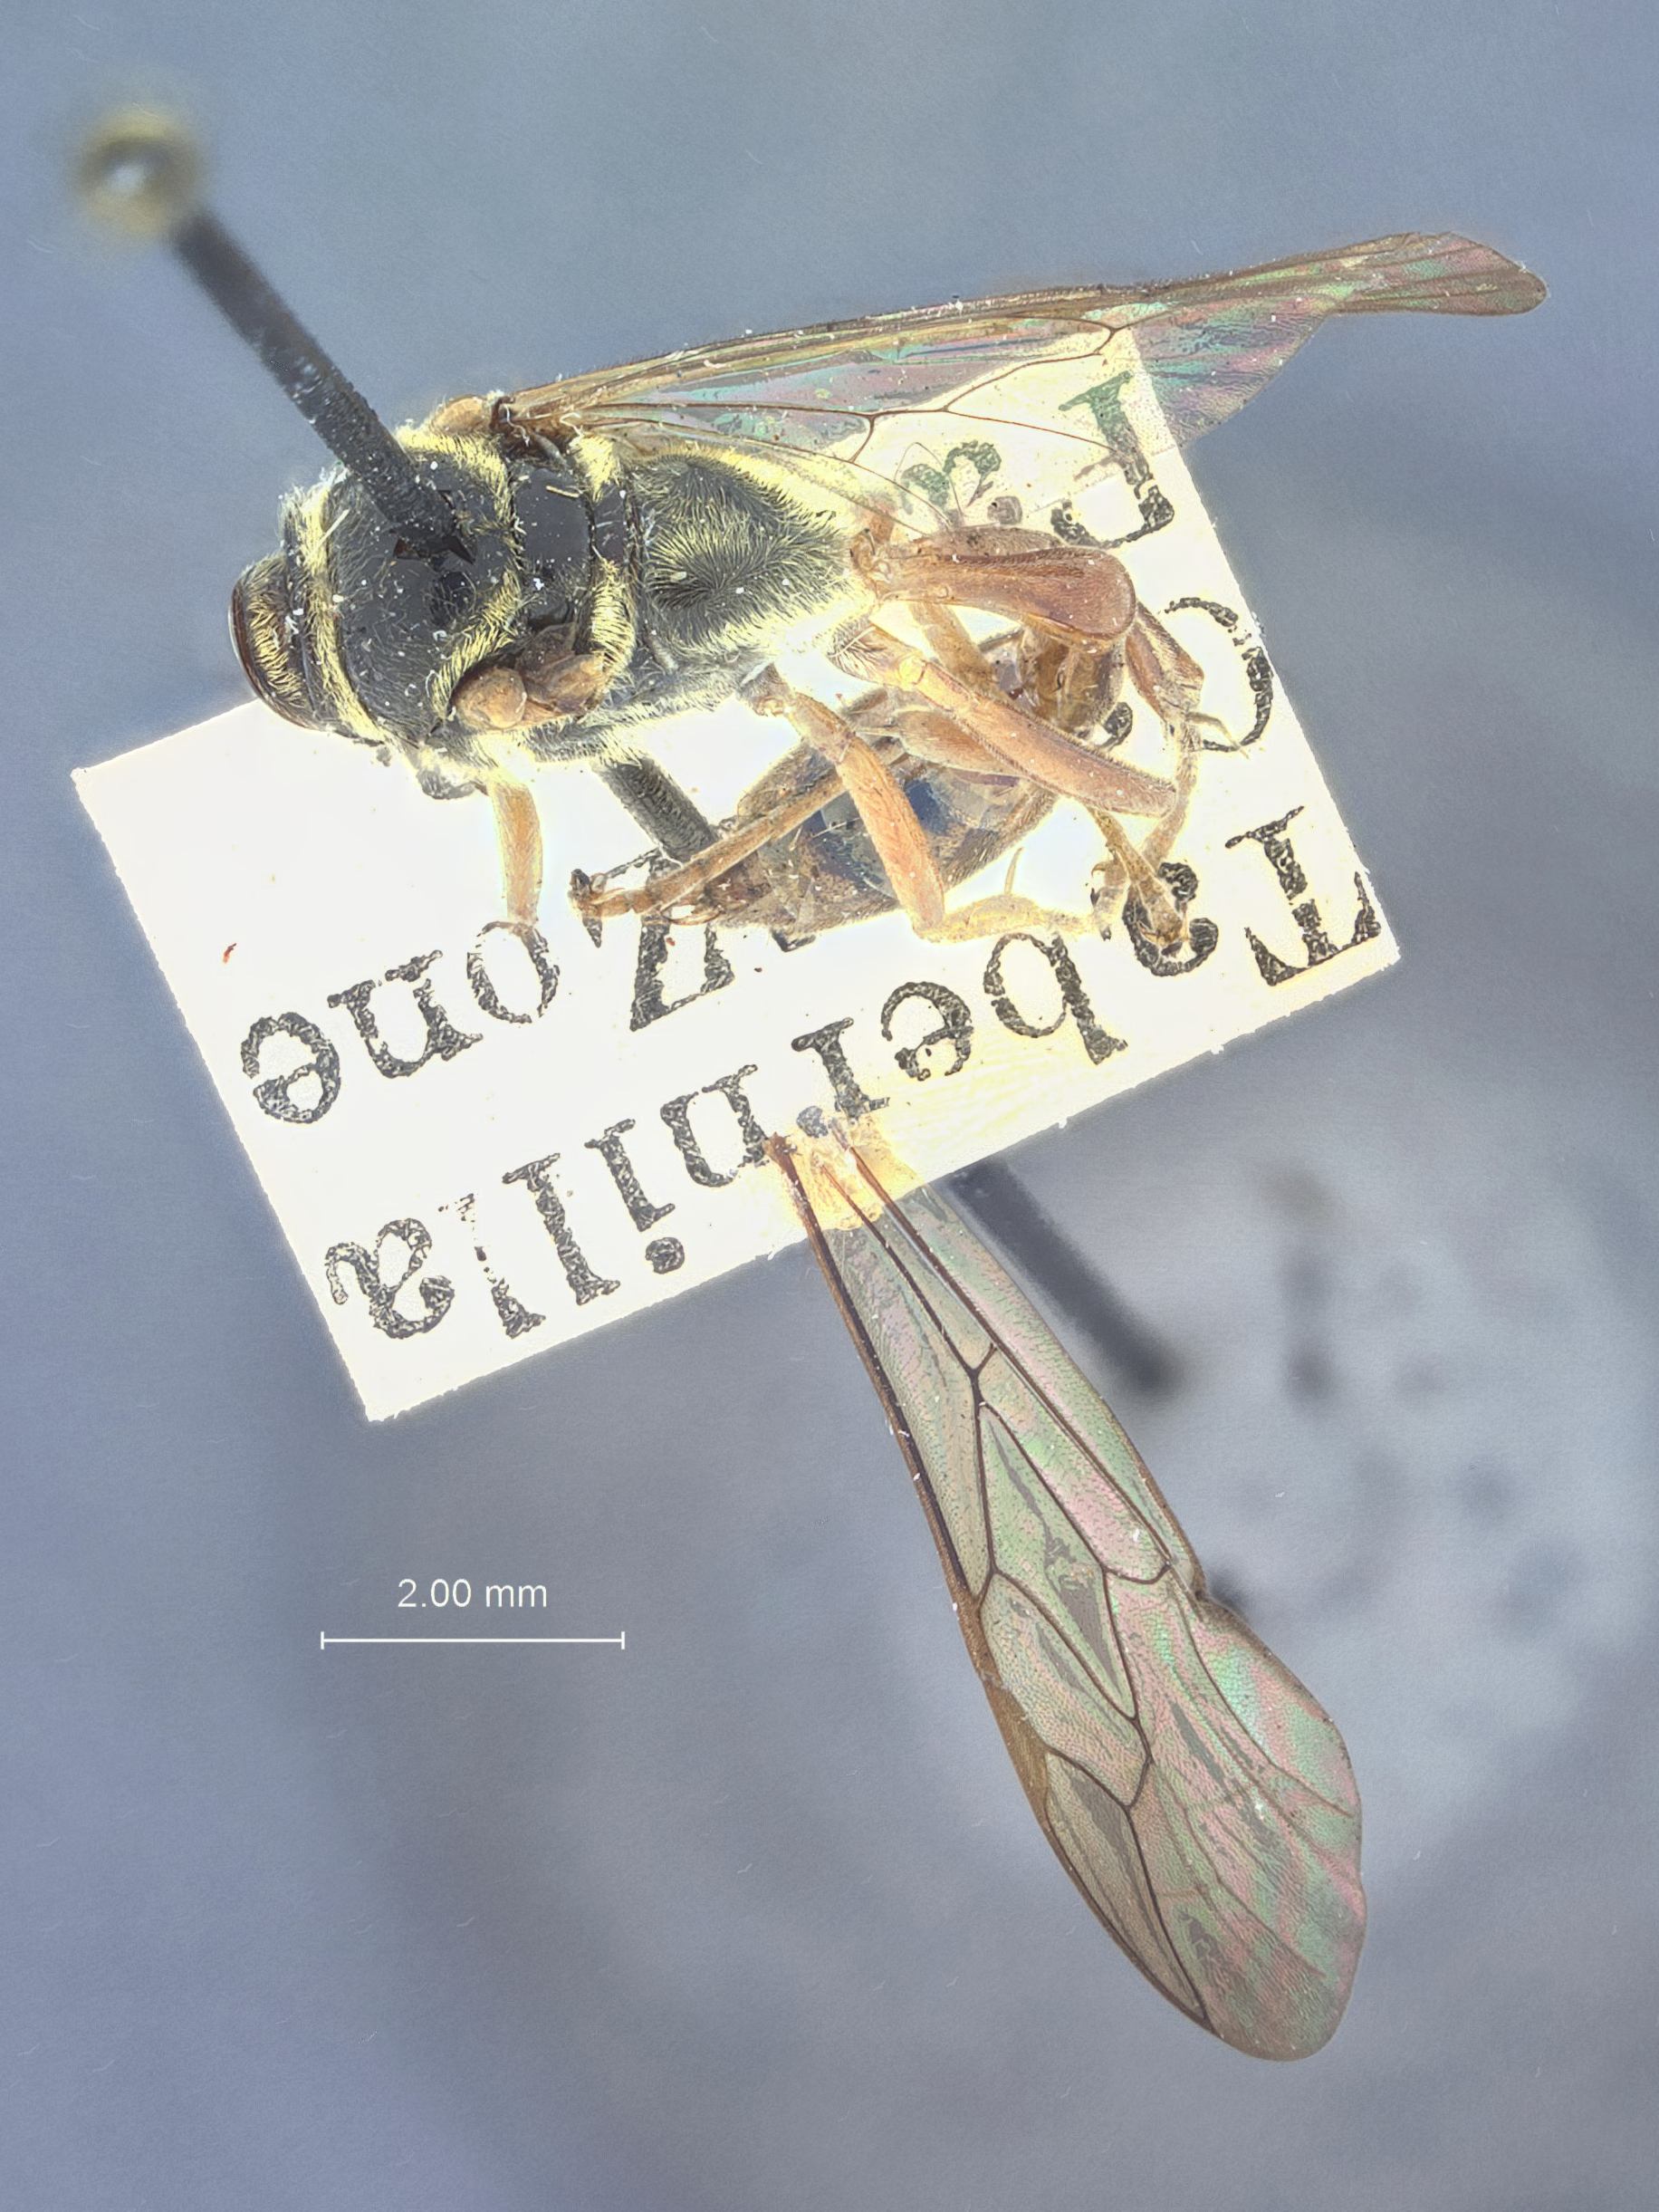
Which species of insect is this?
Trypoxylon xanthandrum
